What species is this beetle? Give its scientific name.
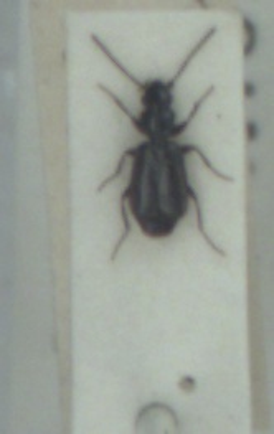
Microlestes maurus
